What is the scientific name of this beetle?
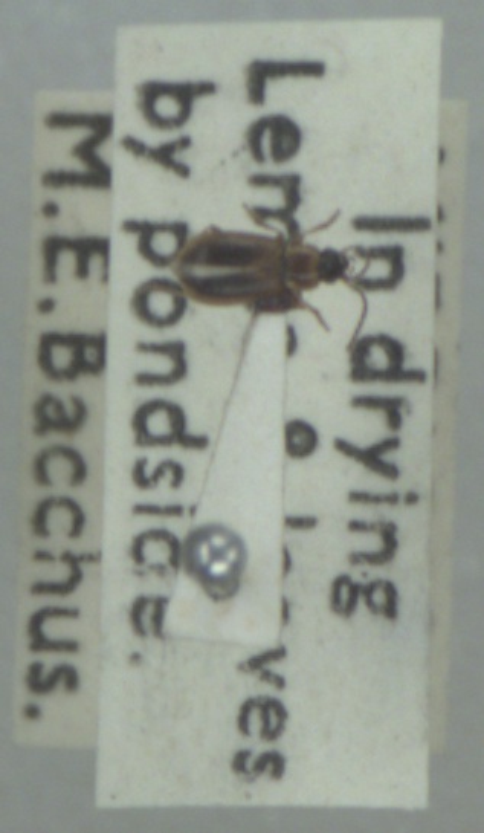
Acupalpus dubius
